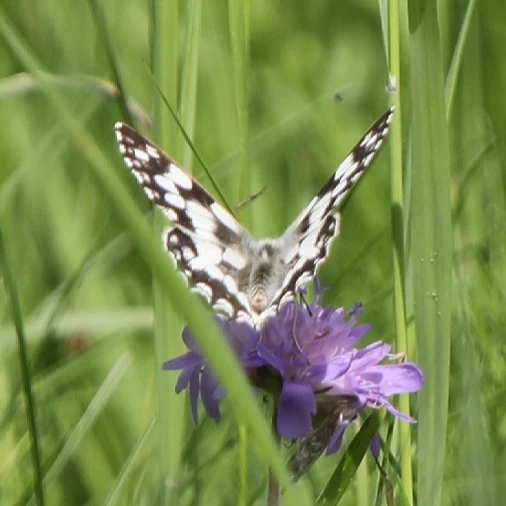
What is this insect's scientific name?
Melanargia galathea
